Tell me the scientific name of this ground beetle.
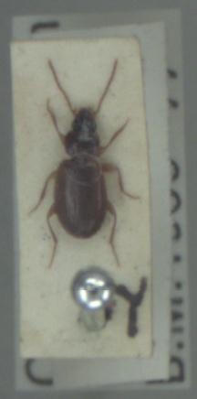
Trechus obtusus
